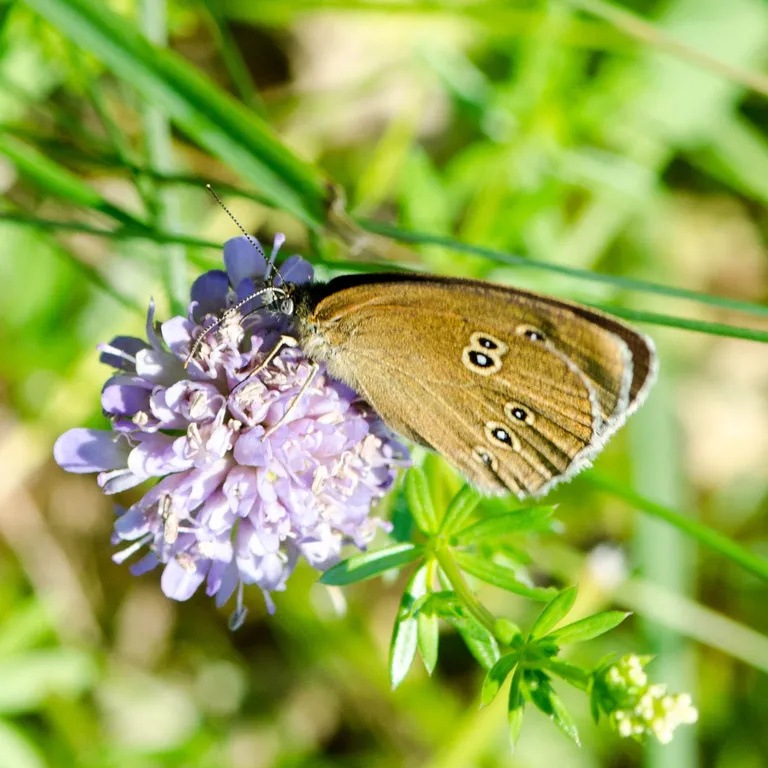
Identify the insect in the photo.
Aphantopus hyperantus
